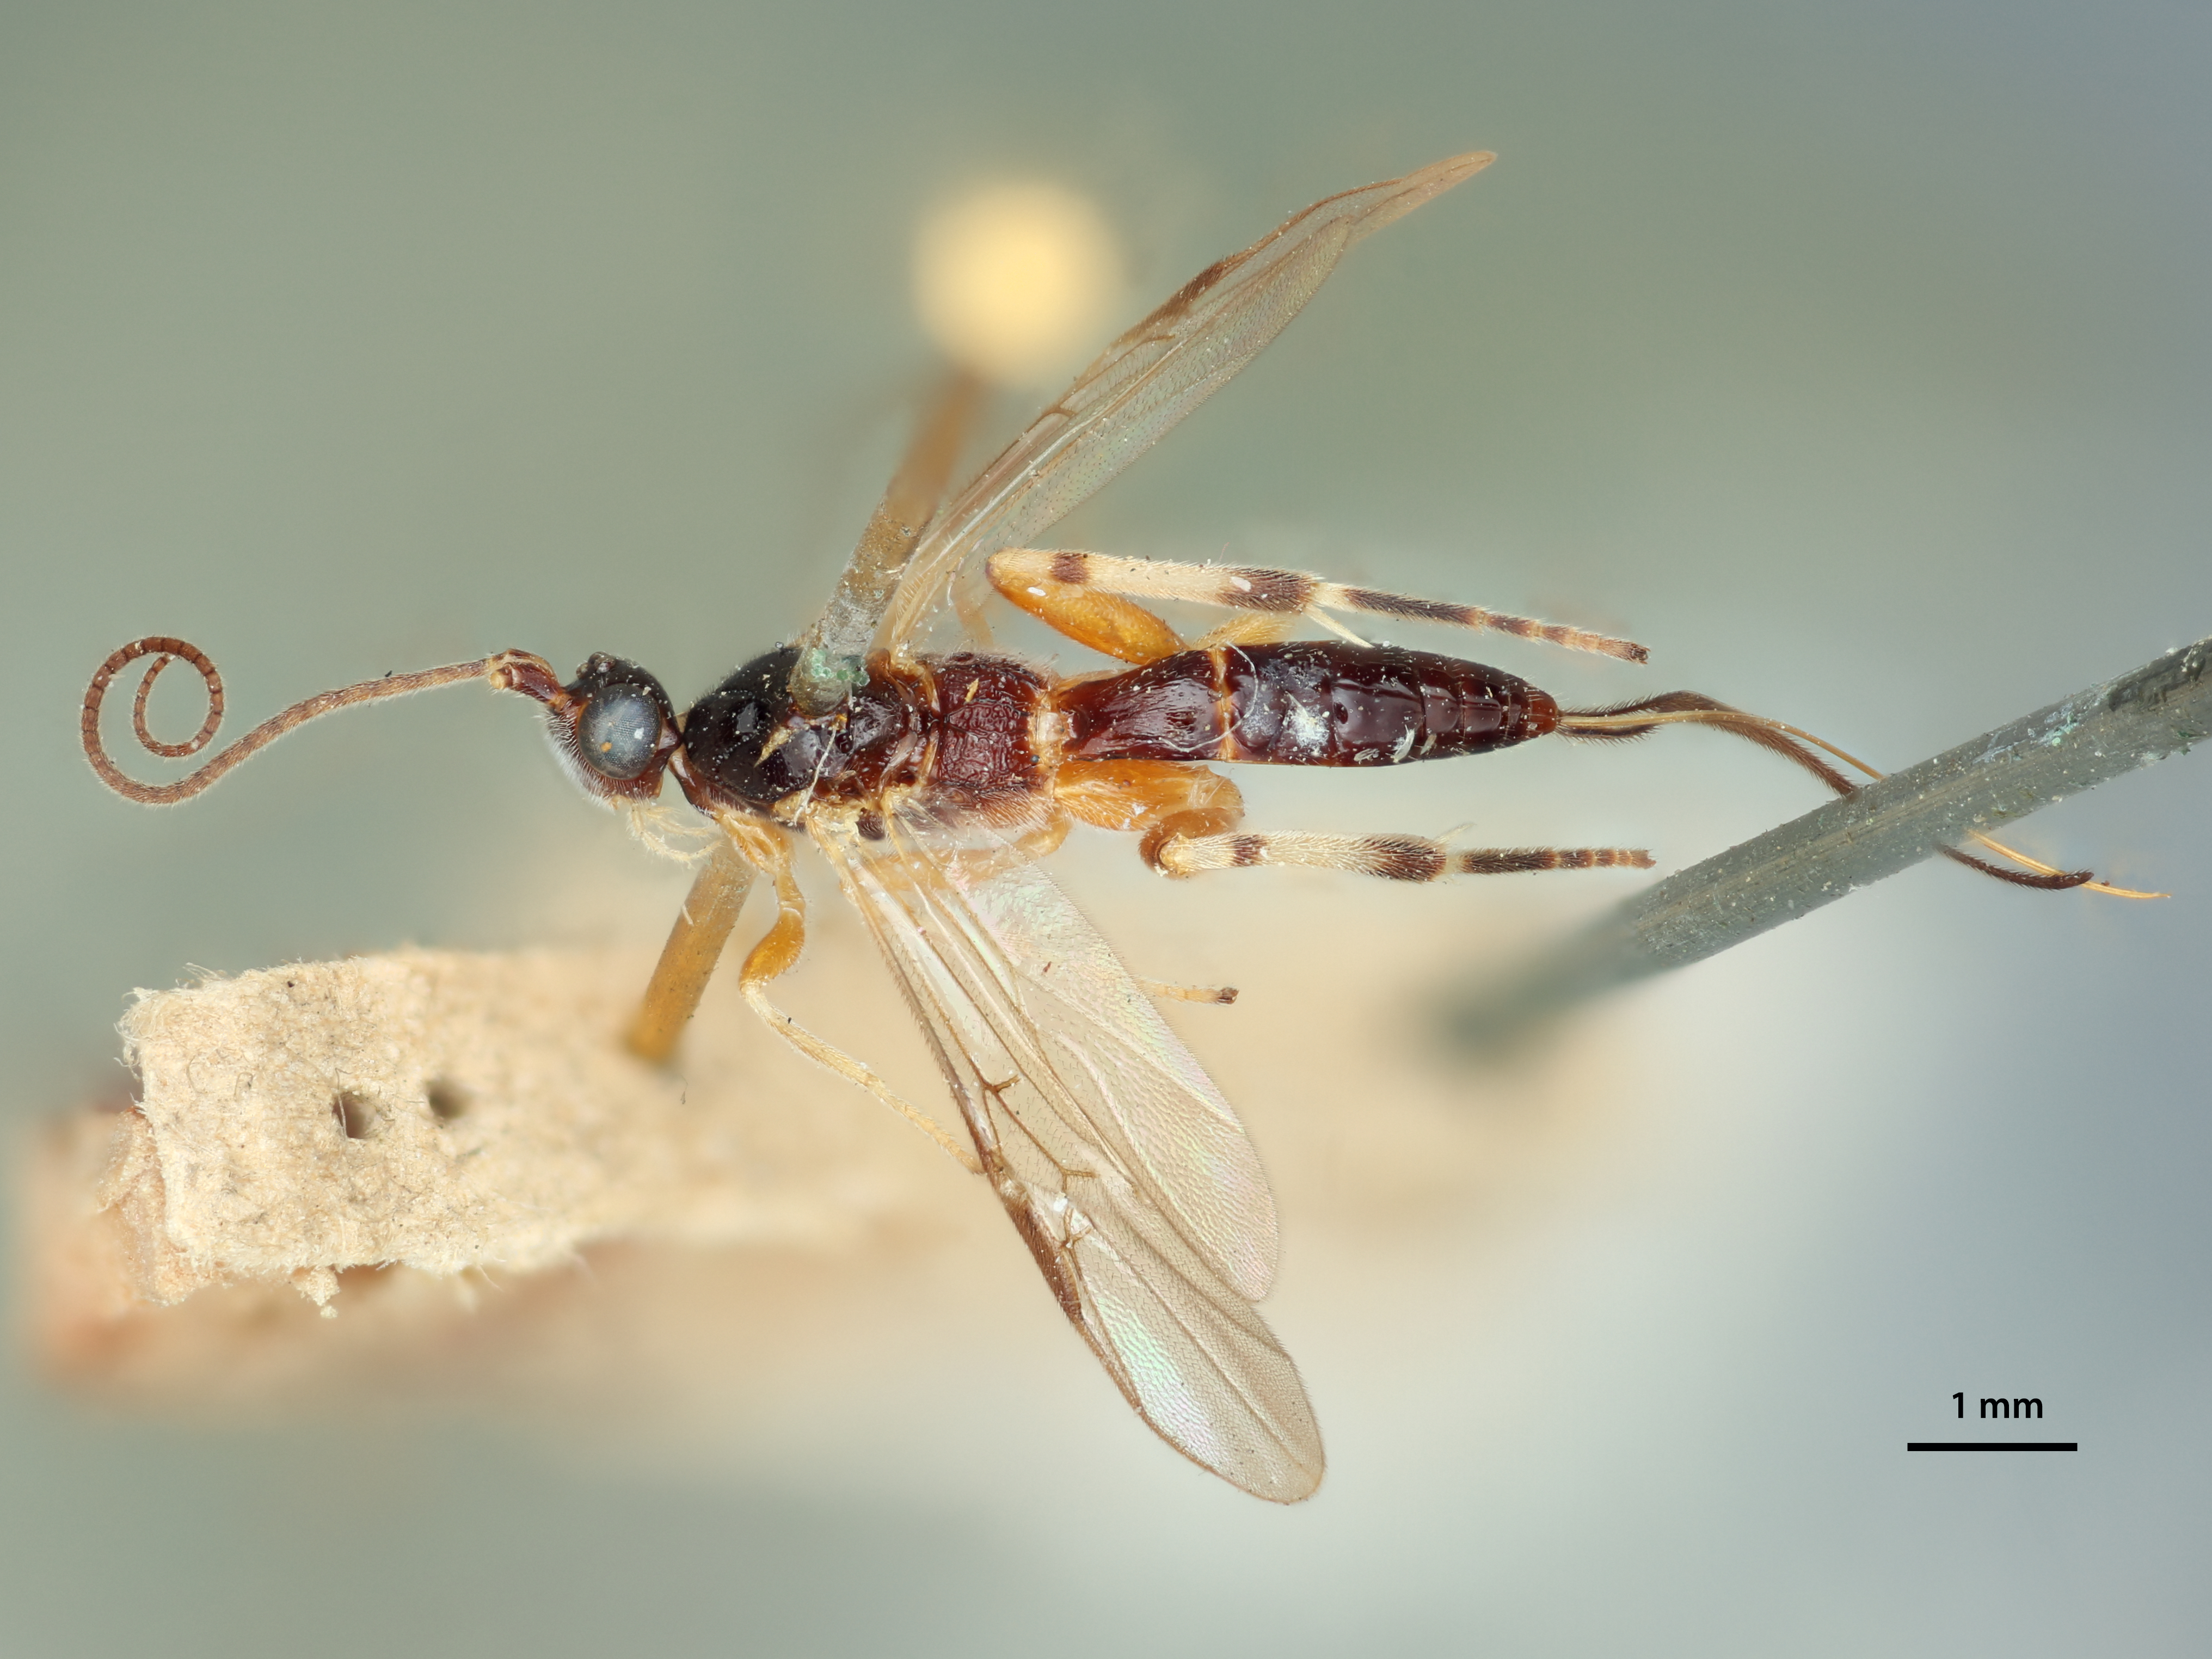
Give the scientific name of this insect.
Microdus albocinctus
